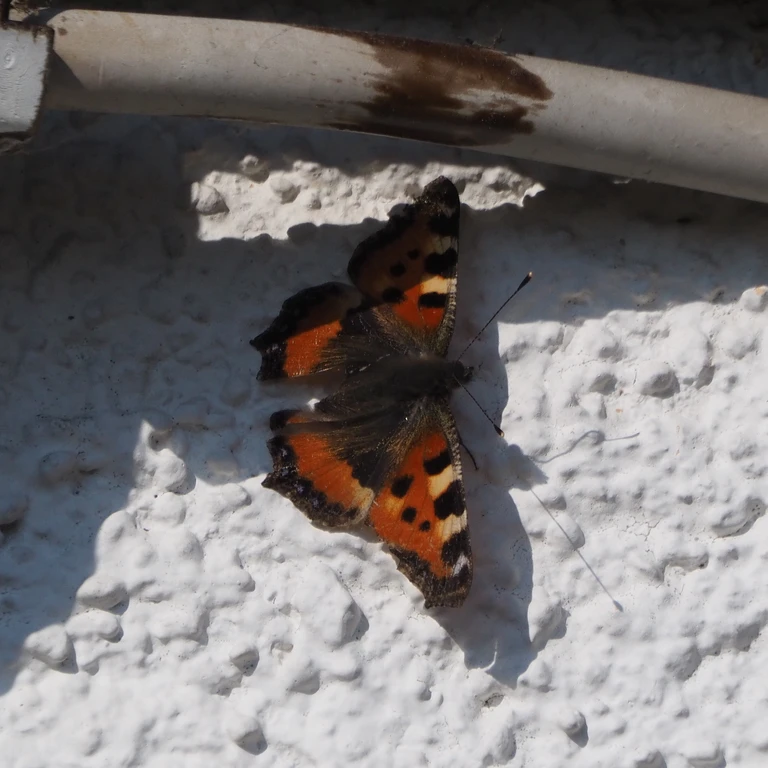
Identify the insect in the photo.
Aglais urticae
